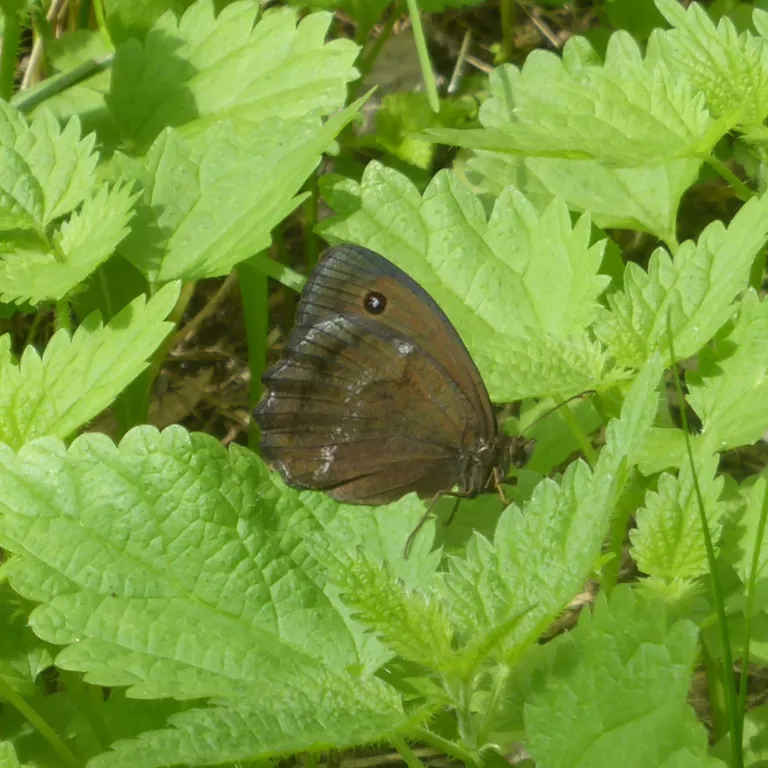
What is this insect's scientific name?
Minois dryas
